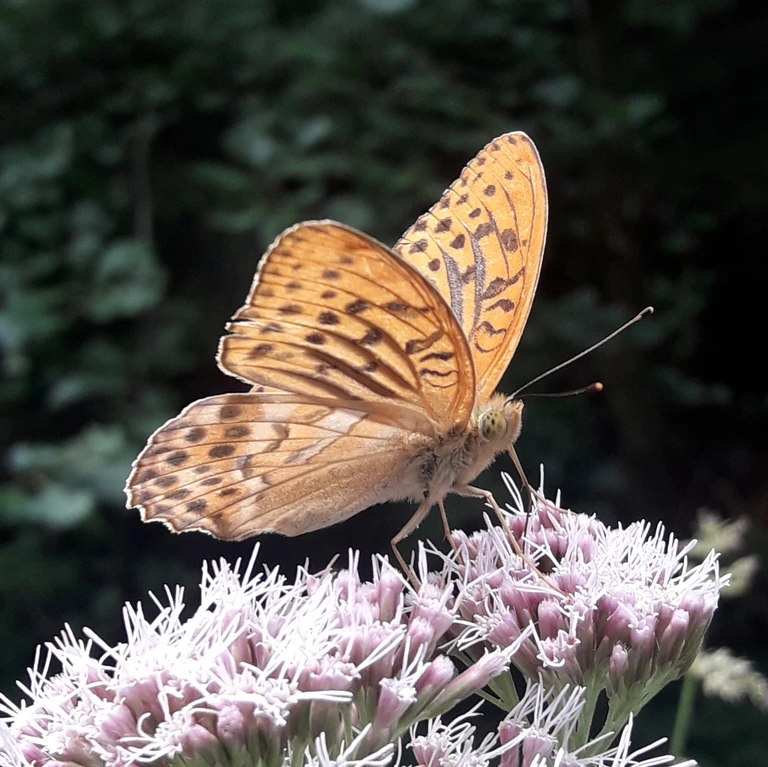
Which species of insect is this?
Argynnis paphia
